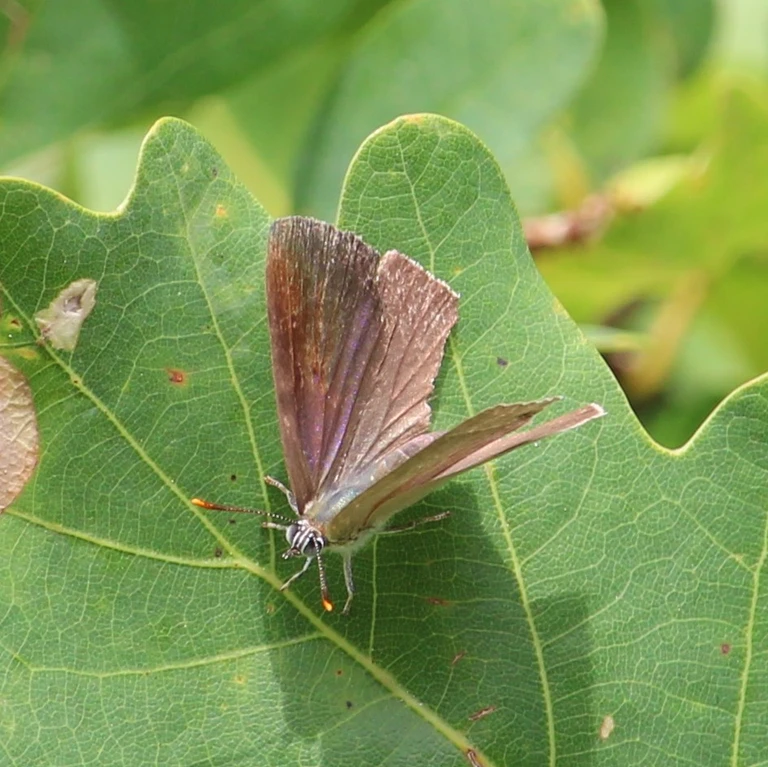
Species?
Favonius quercus (also Quercusia quercus)
